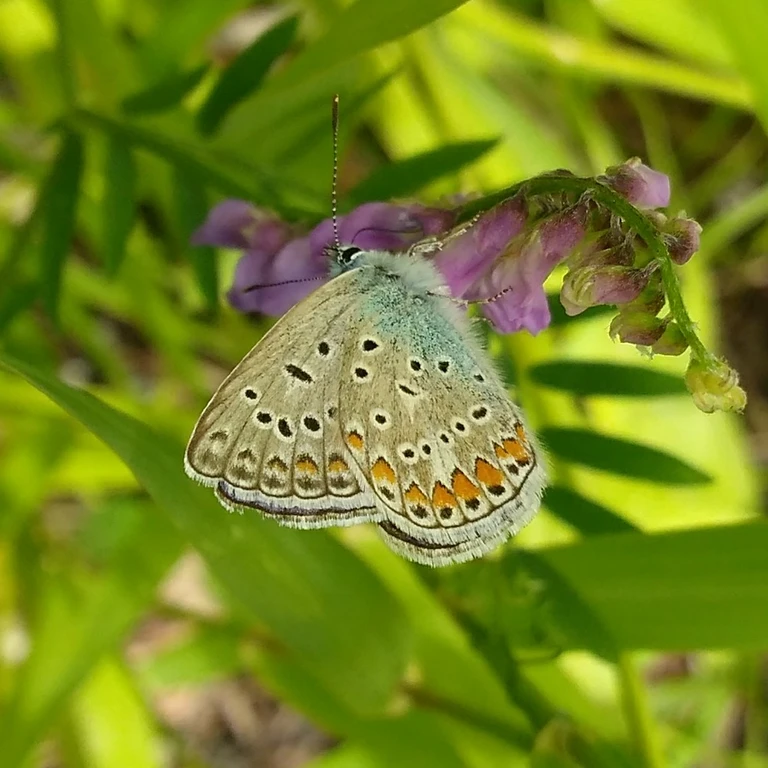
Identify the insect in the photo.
Polyommatus icarus
